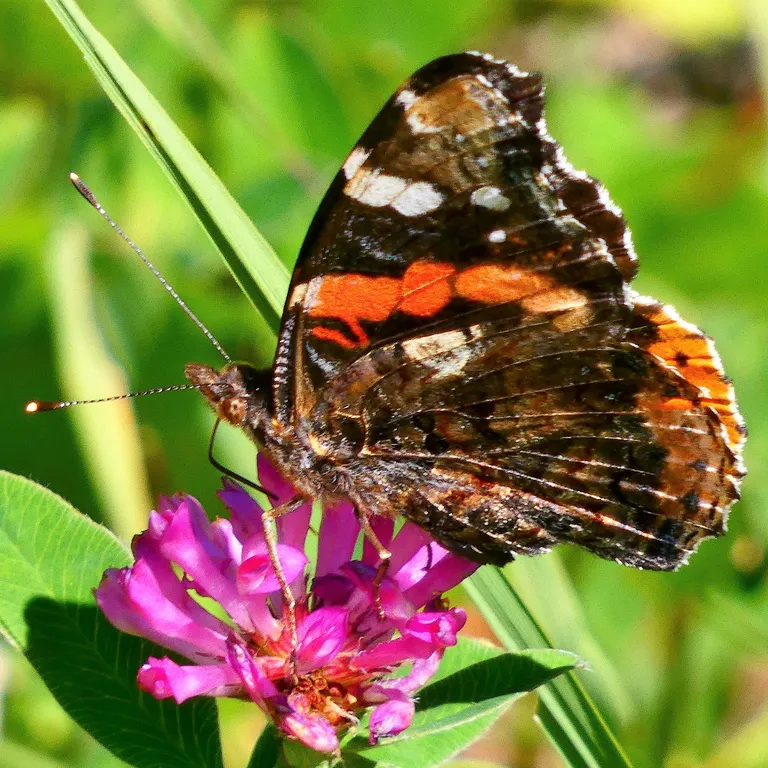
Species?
Vanessa atalanta
